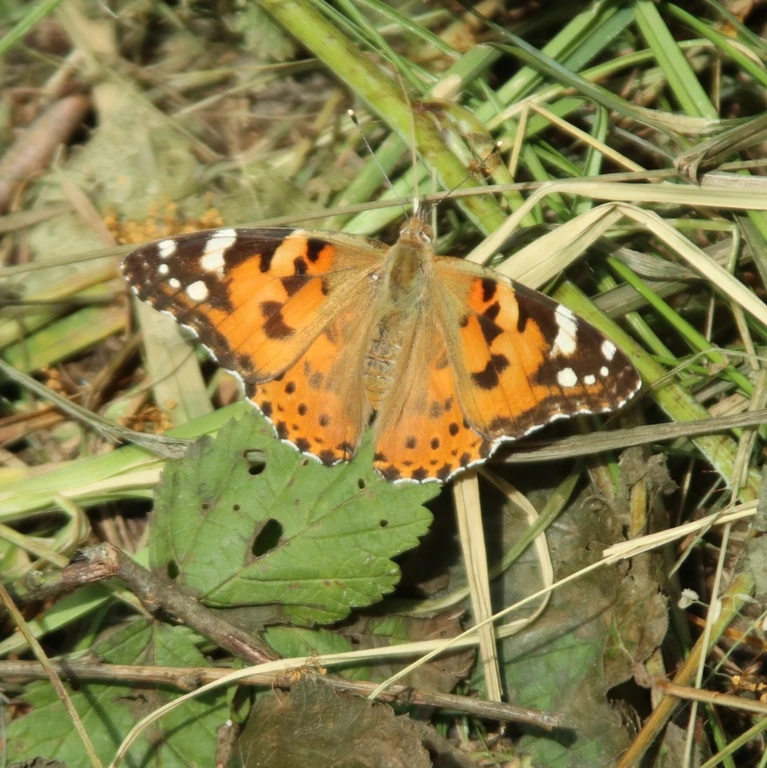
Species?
Vanessa cardui
